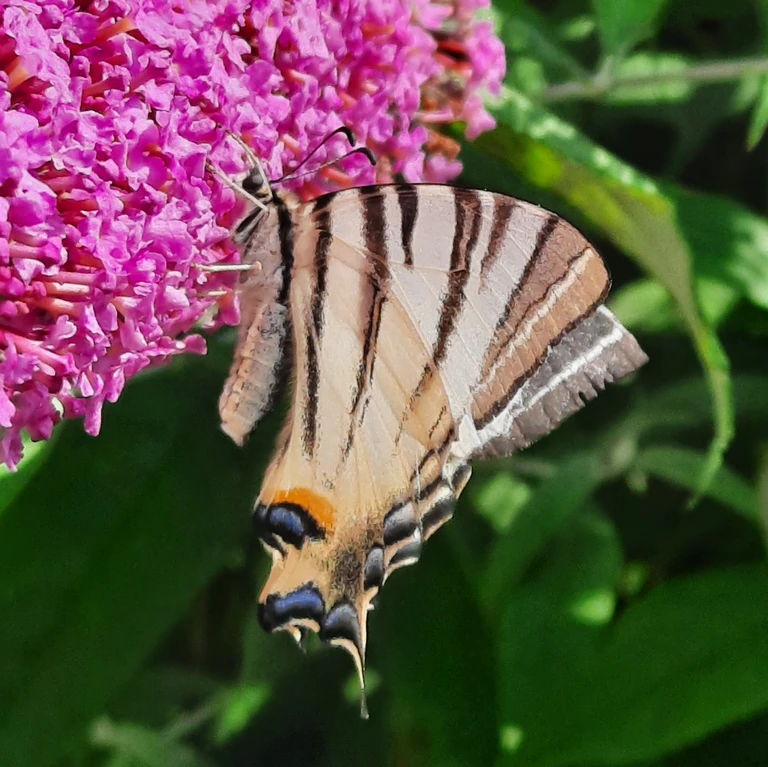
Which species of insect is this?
Iphiclides podalirius
